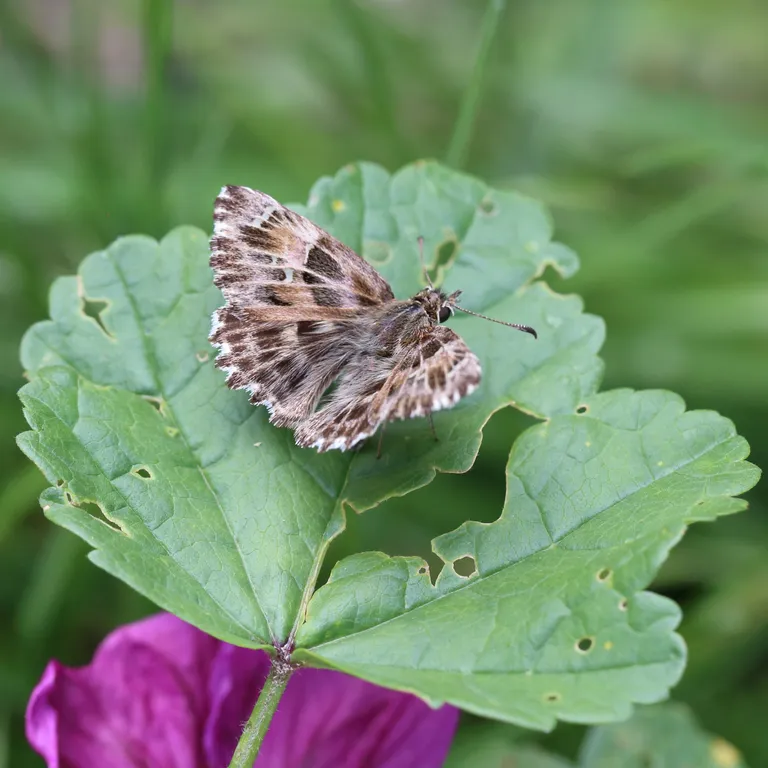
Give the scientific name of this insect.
Carcharodus alceae
